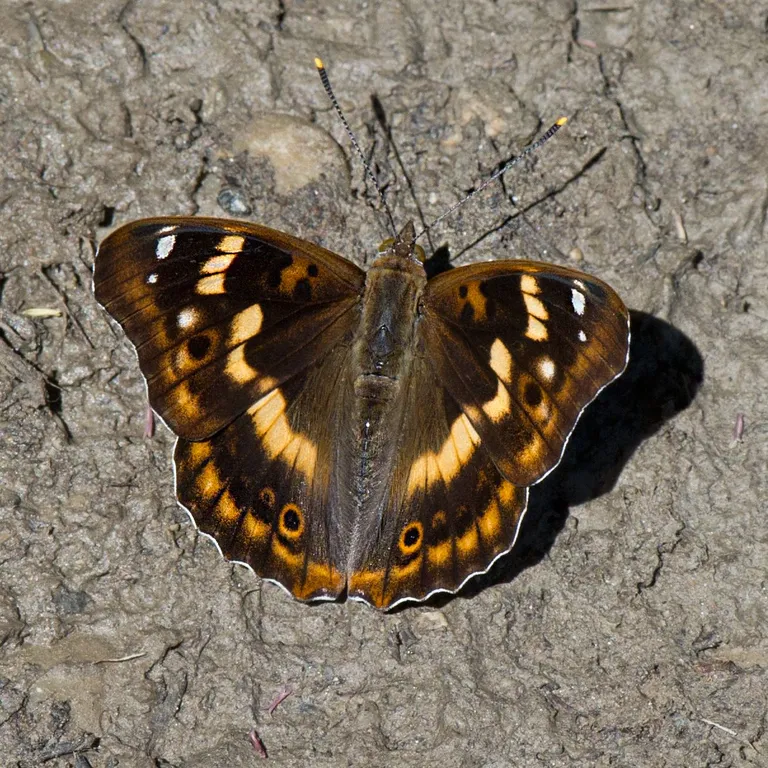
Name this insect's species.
Apatura ilia
